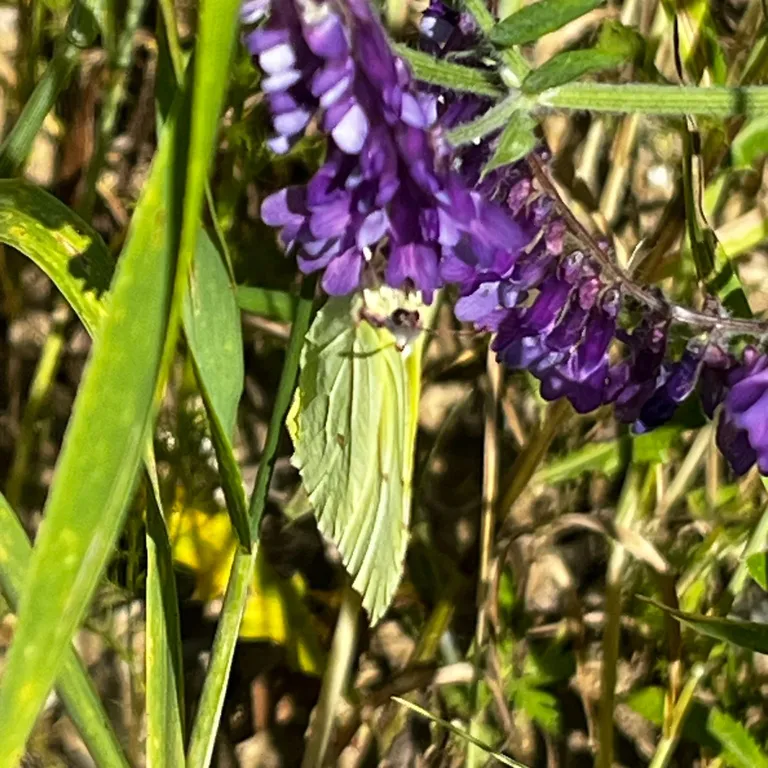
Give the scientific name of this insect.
Gonepteryx rhamni
